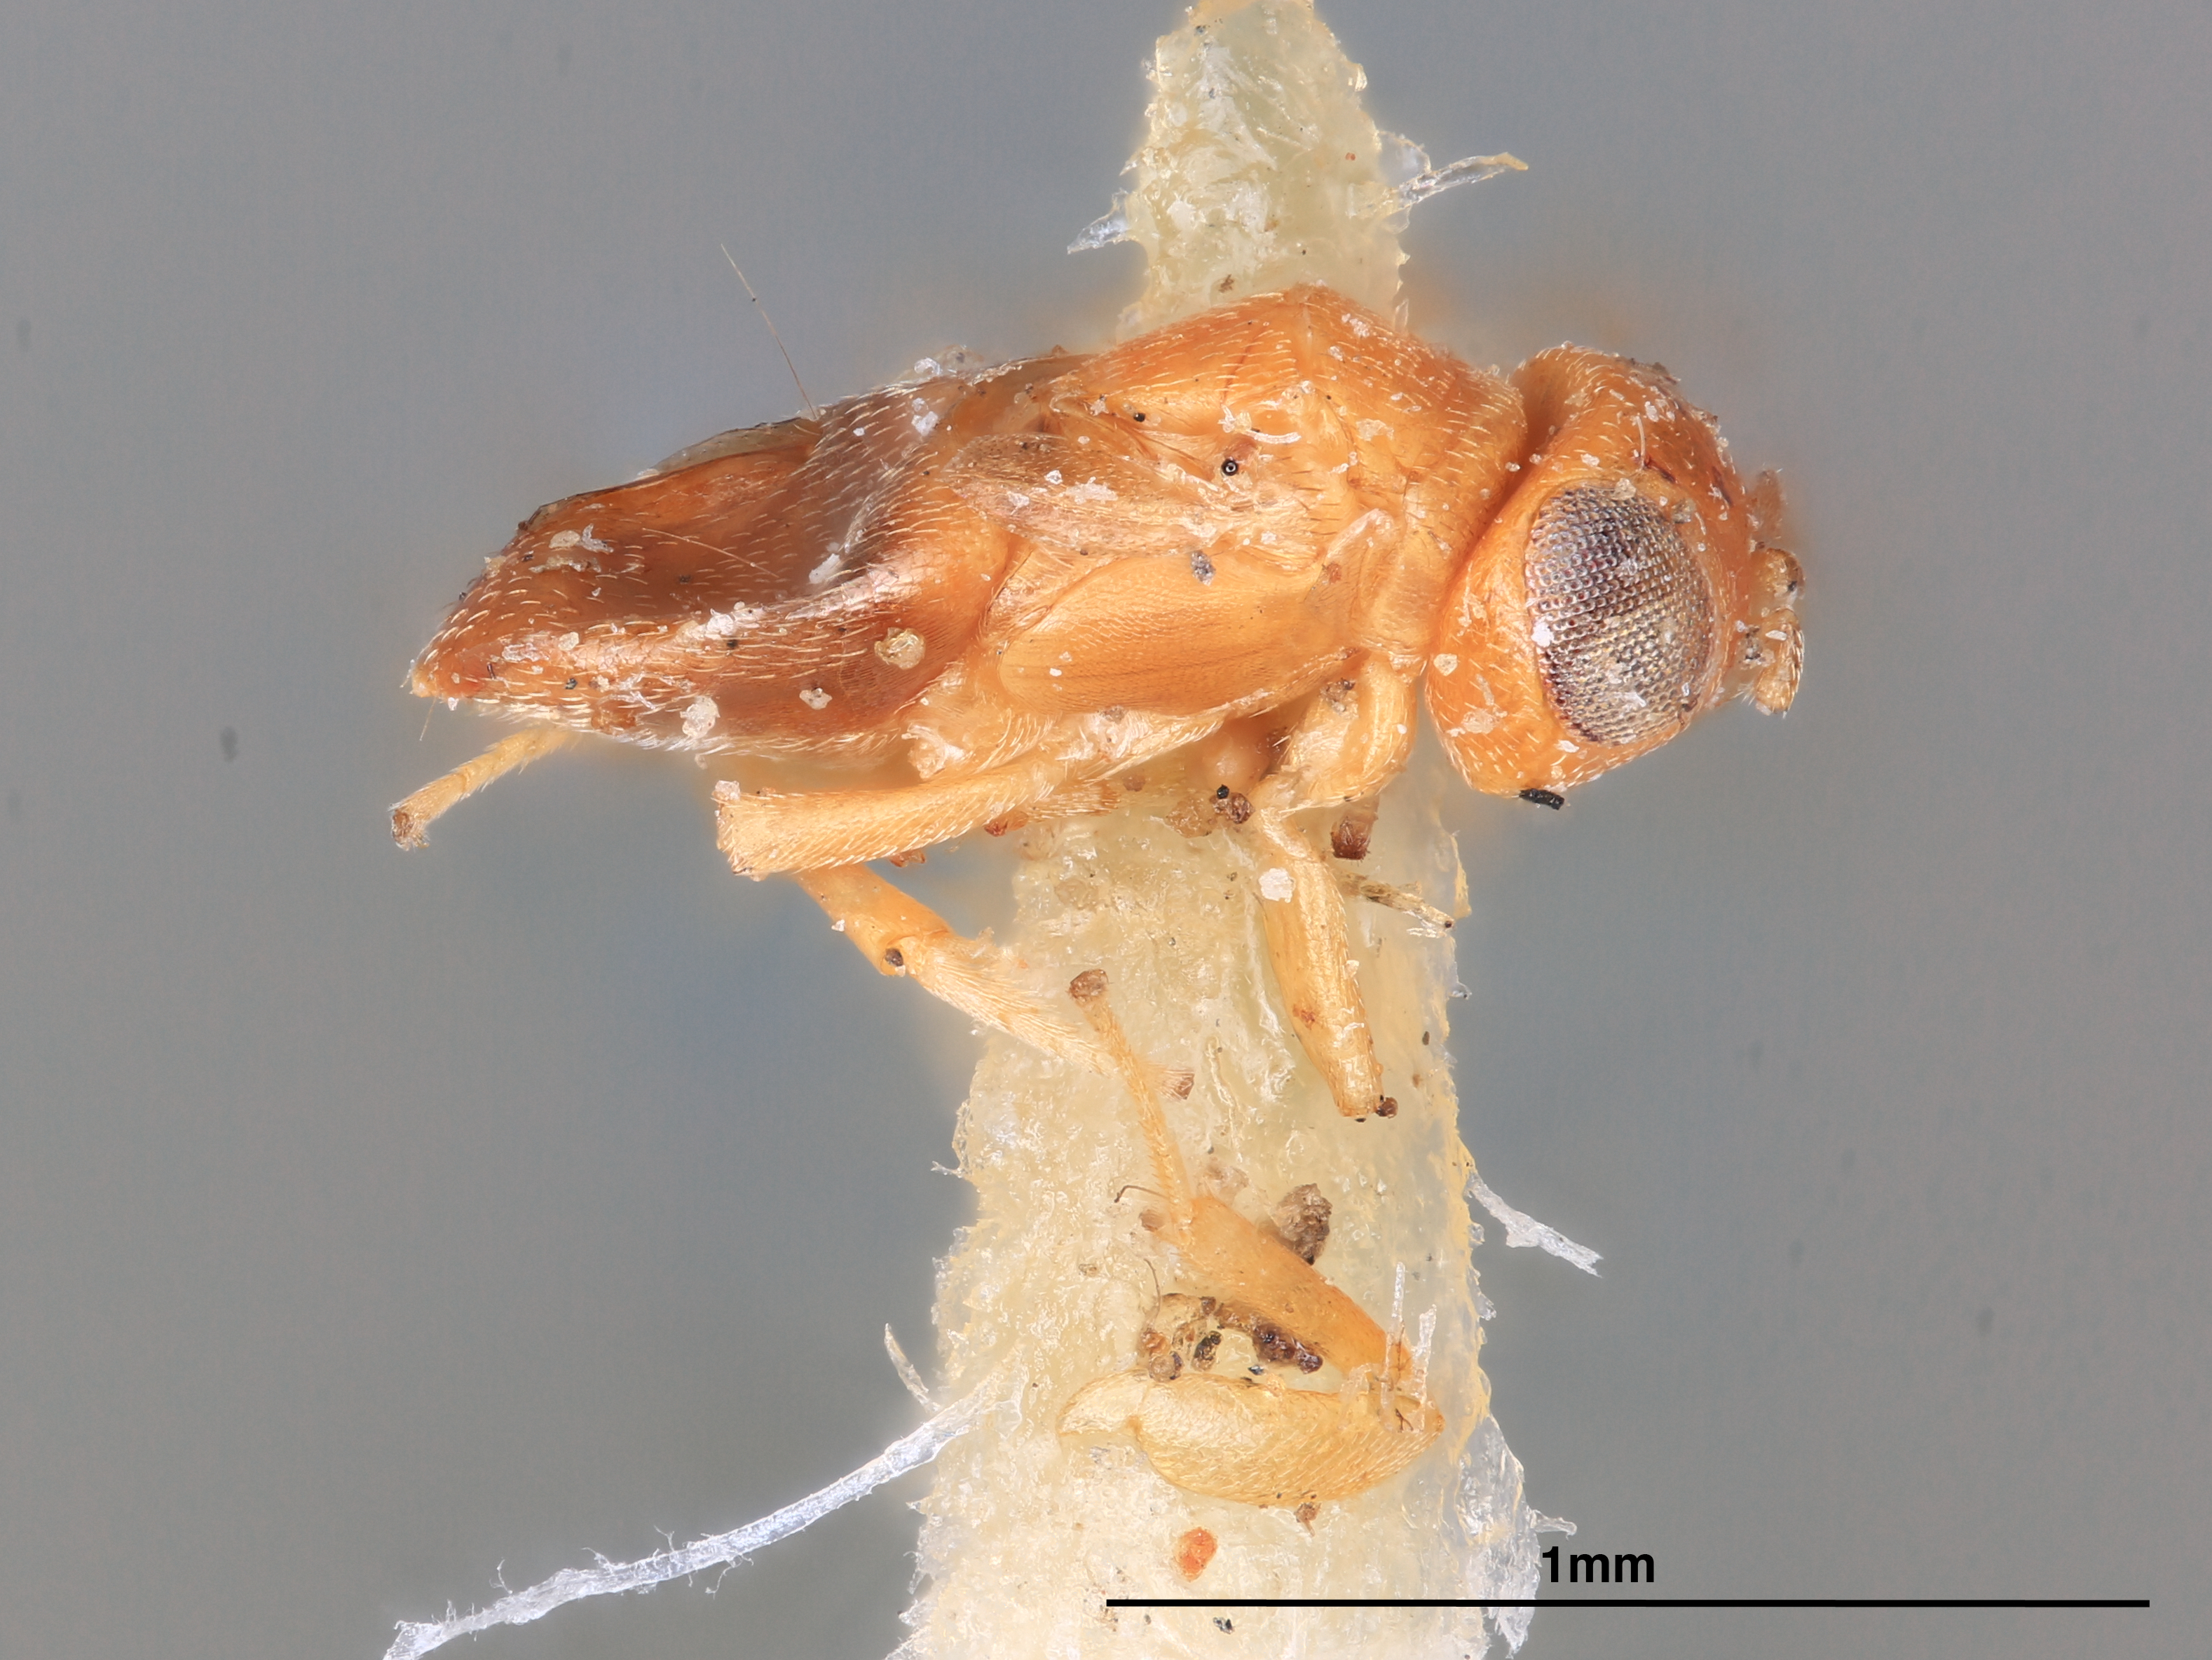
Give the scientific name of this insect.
Aenasioidea ferrierei
